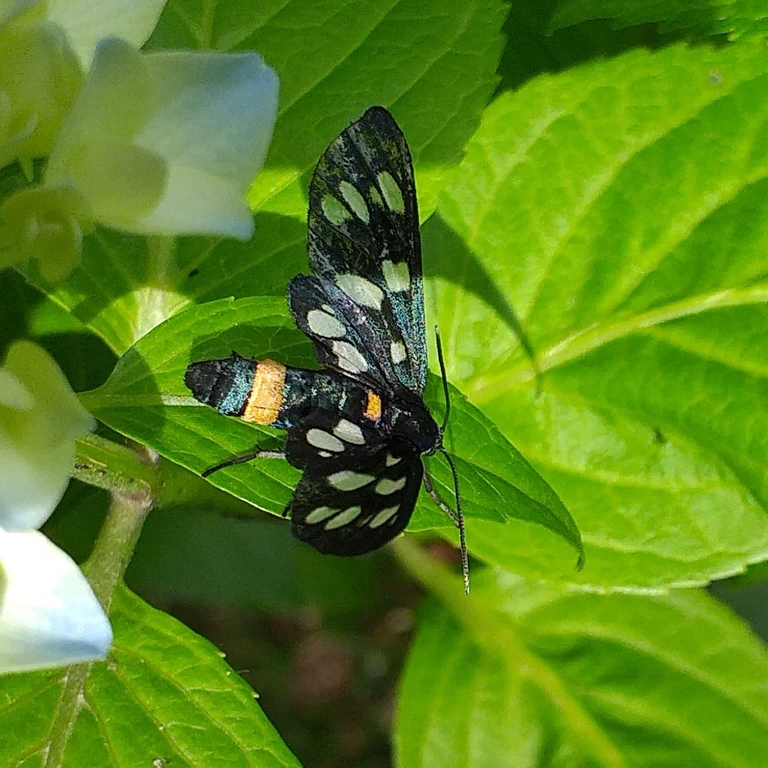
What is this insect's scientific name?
Amata phegea
